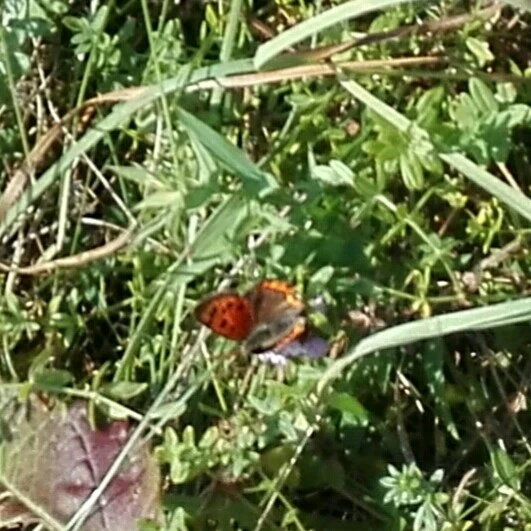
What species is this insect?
Lycaena phlaeas
